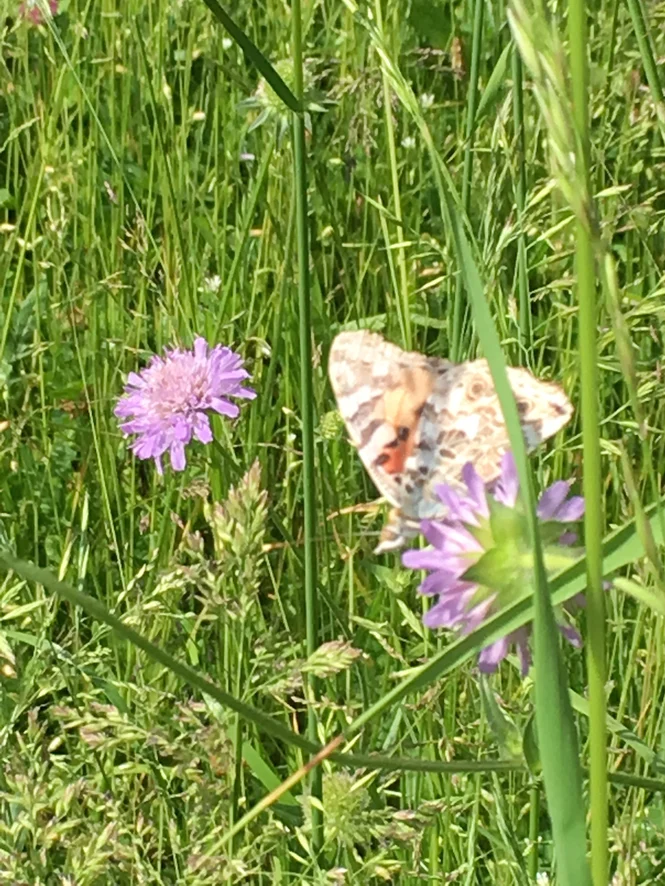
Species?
Vanessa cardui
